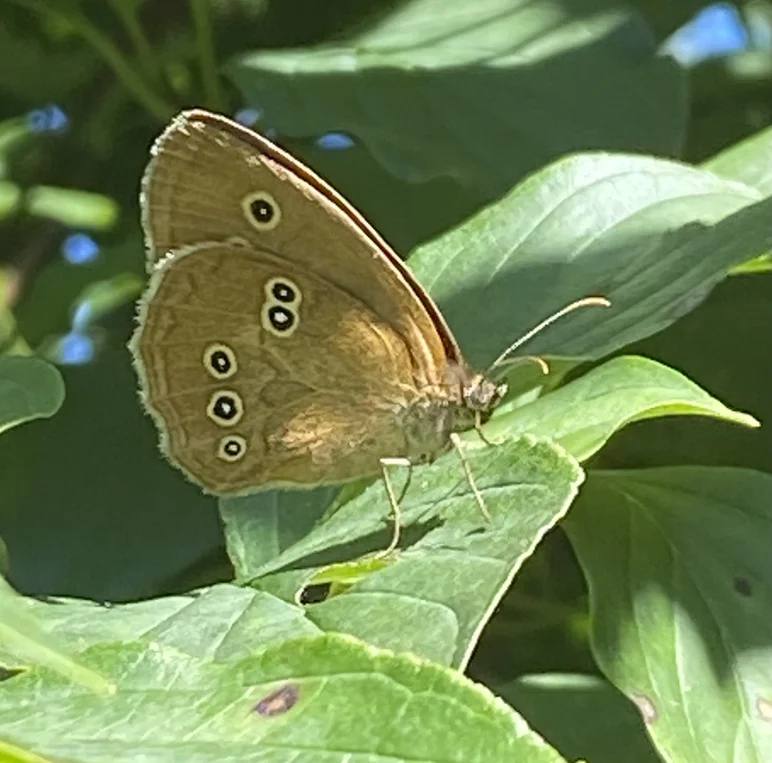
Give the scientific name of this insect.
Aphantopus hyperantus
